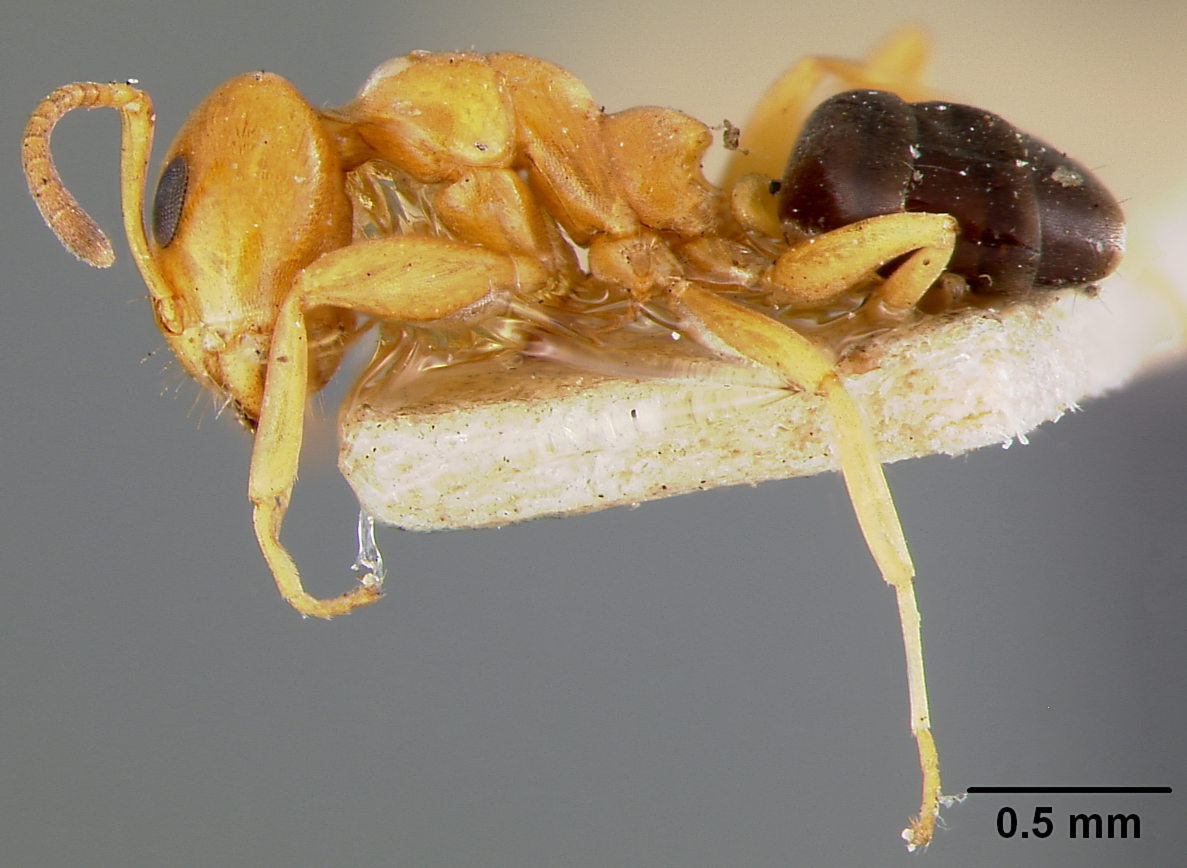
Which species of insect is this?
Turneria pacifica
